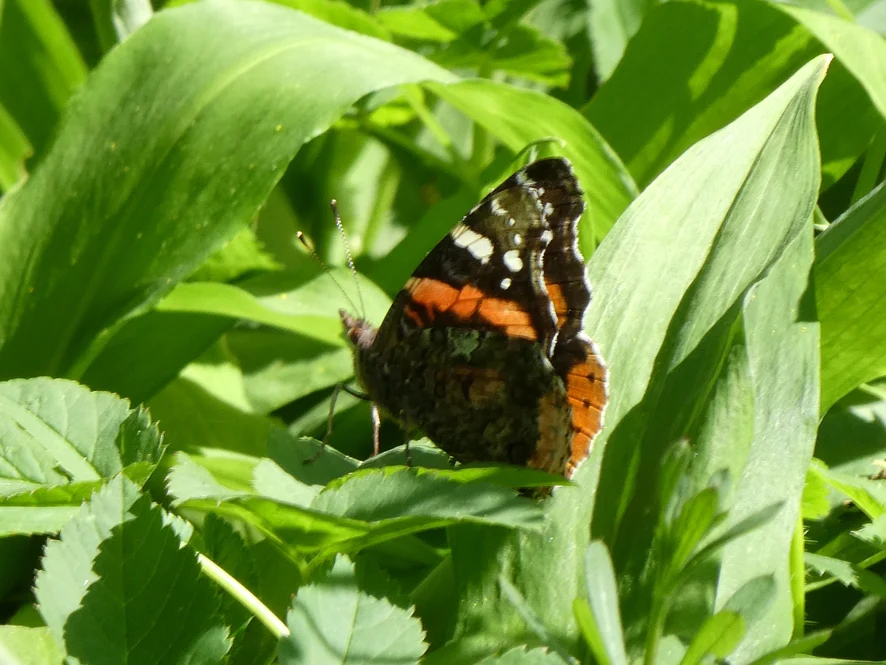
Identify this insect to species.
Vanessa atalanta
